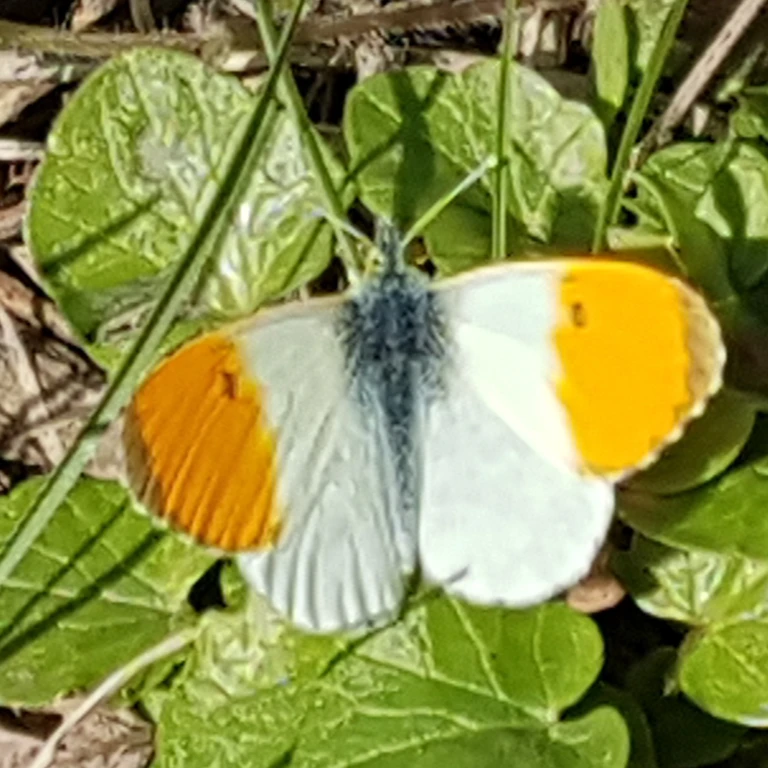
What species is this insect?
Anthocharis cardamines
